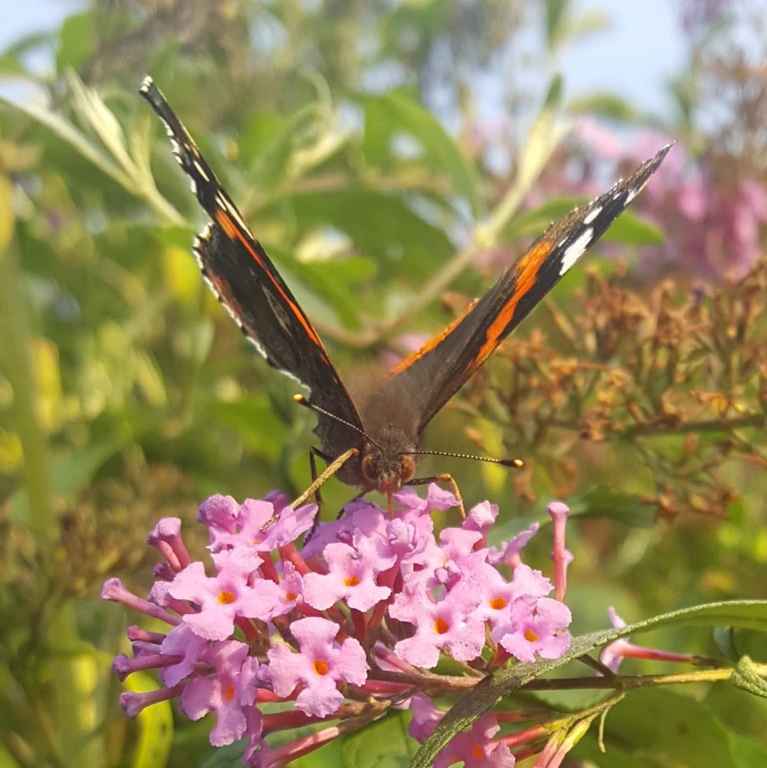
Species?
Vanessa atalanta
